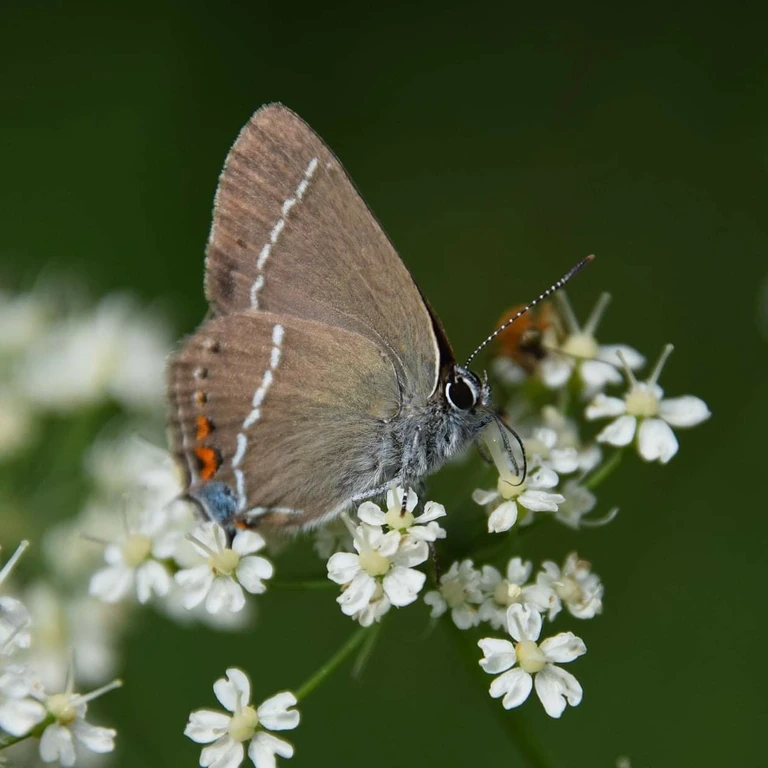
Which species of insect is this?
Satyrium spini (also Tuttiola spini)
